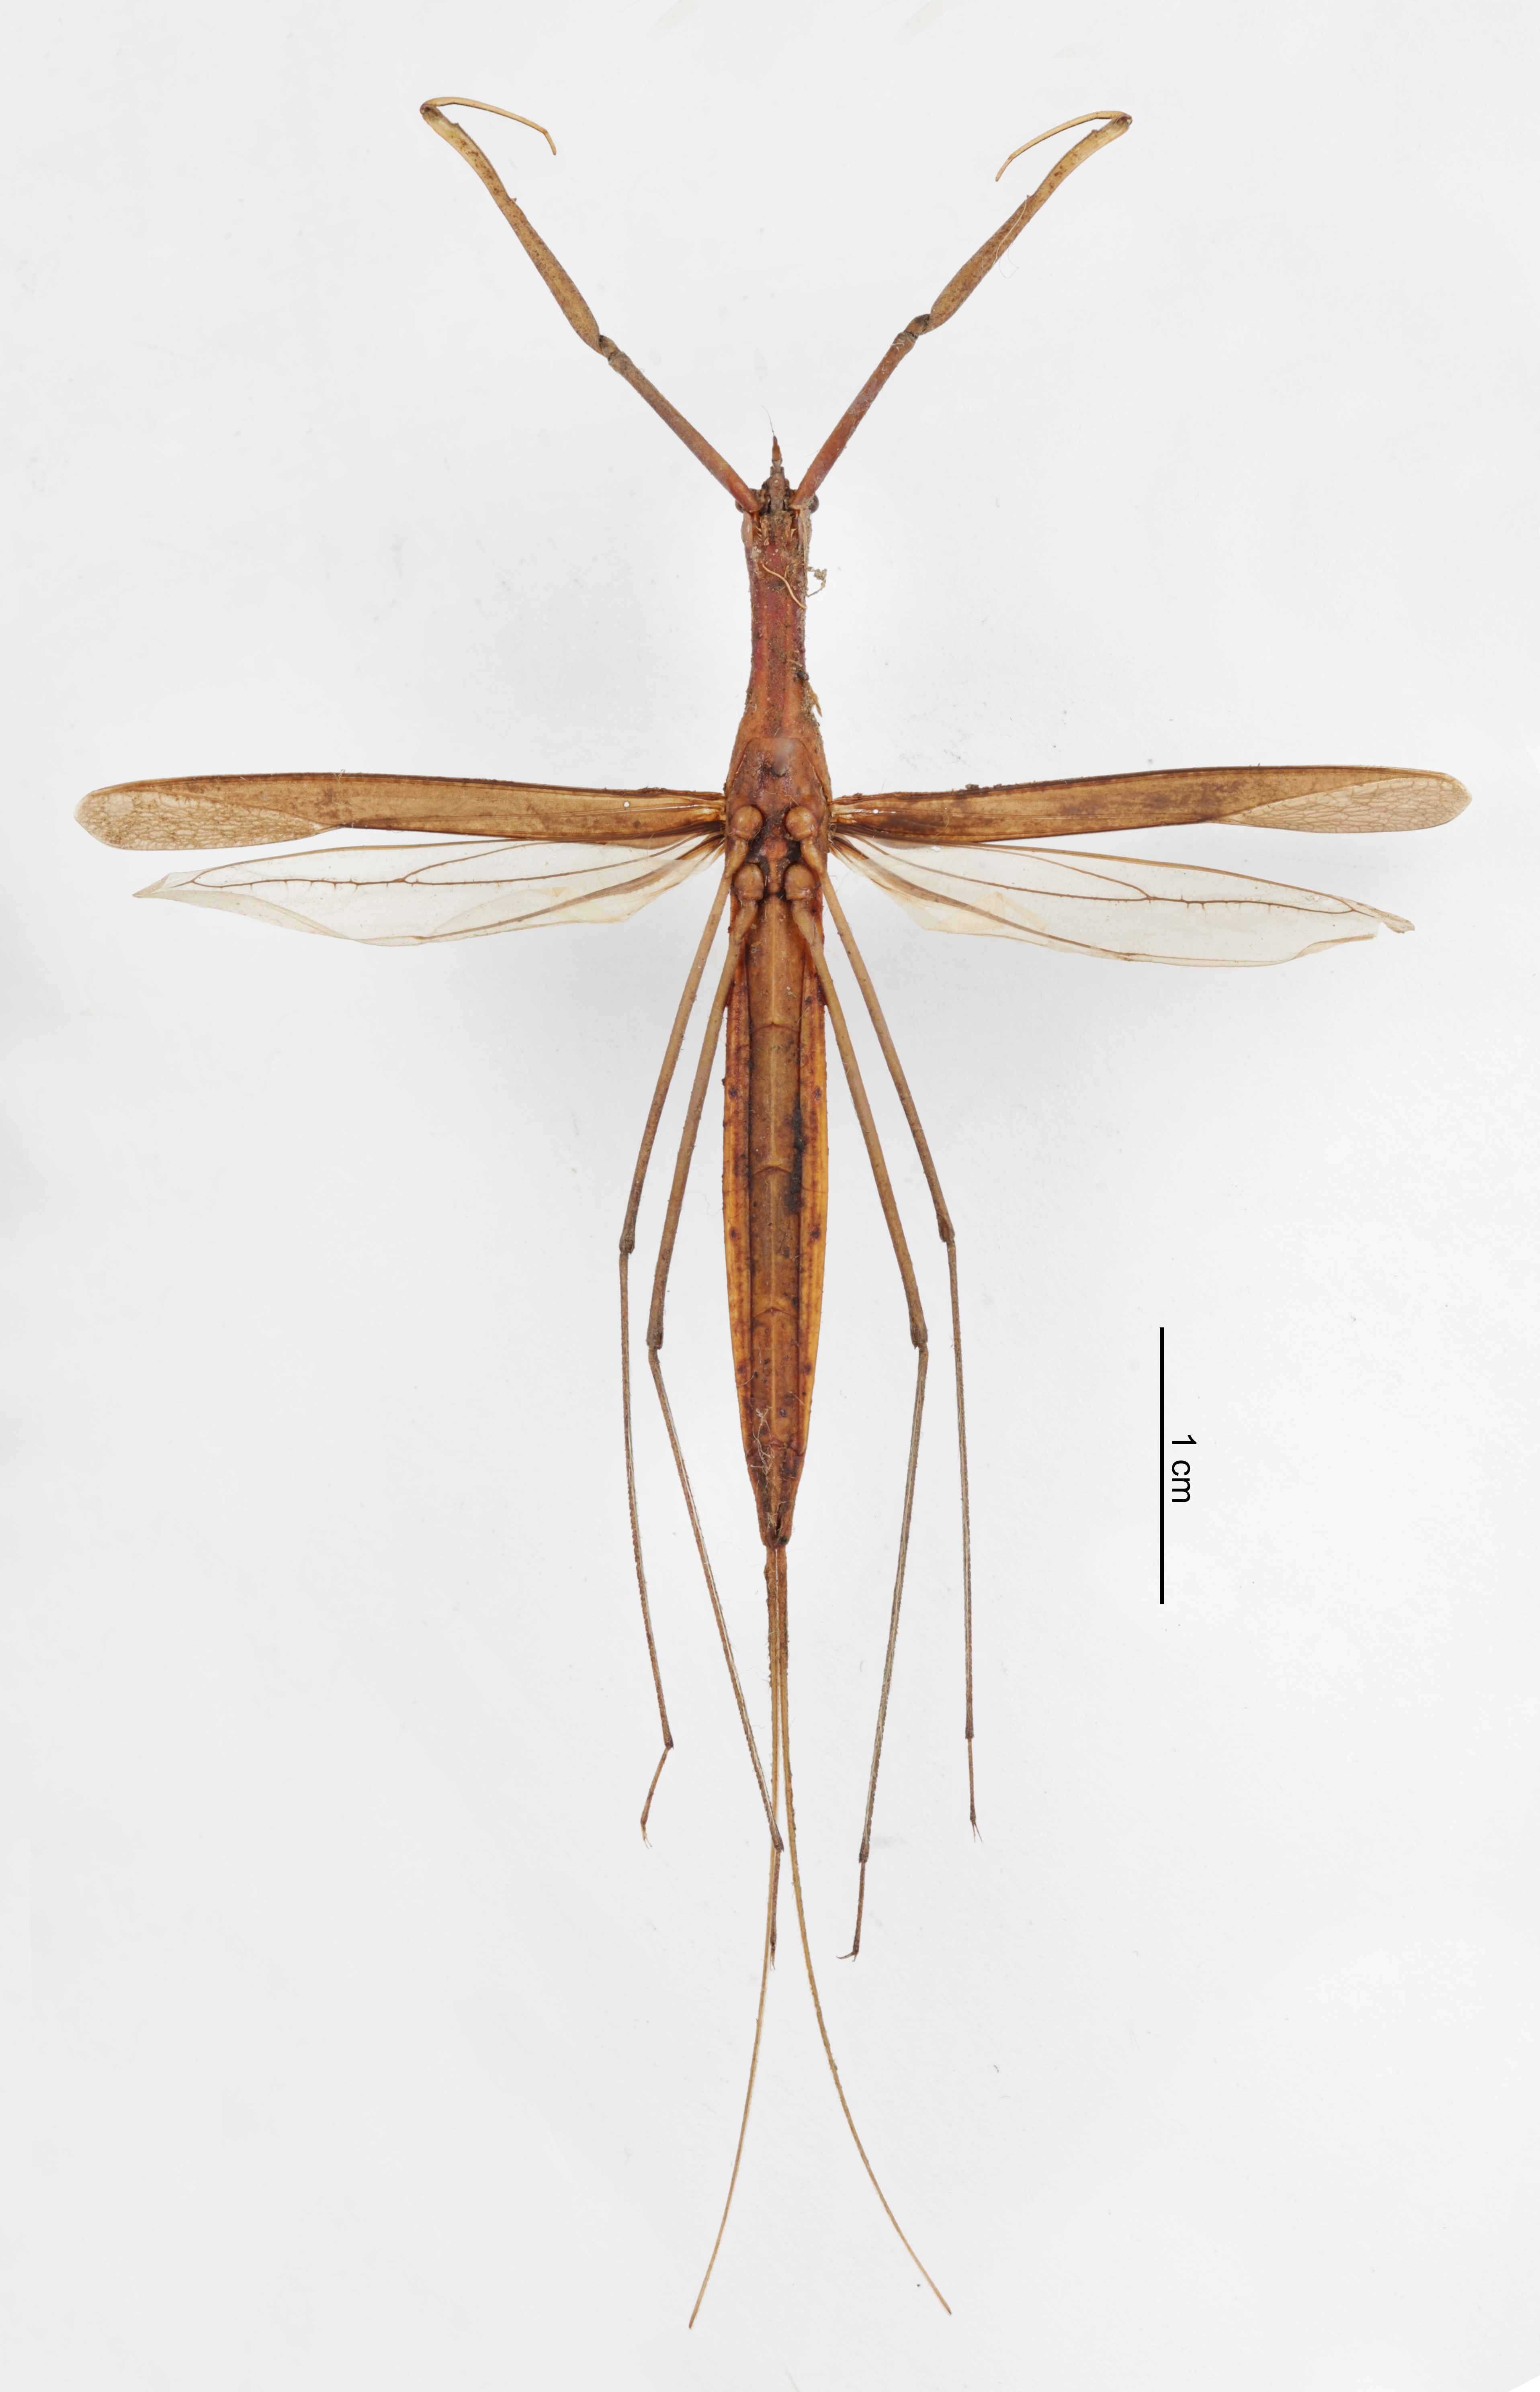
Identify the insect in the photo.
Ranatra fusca
